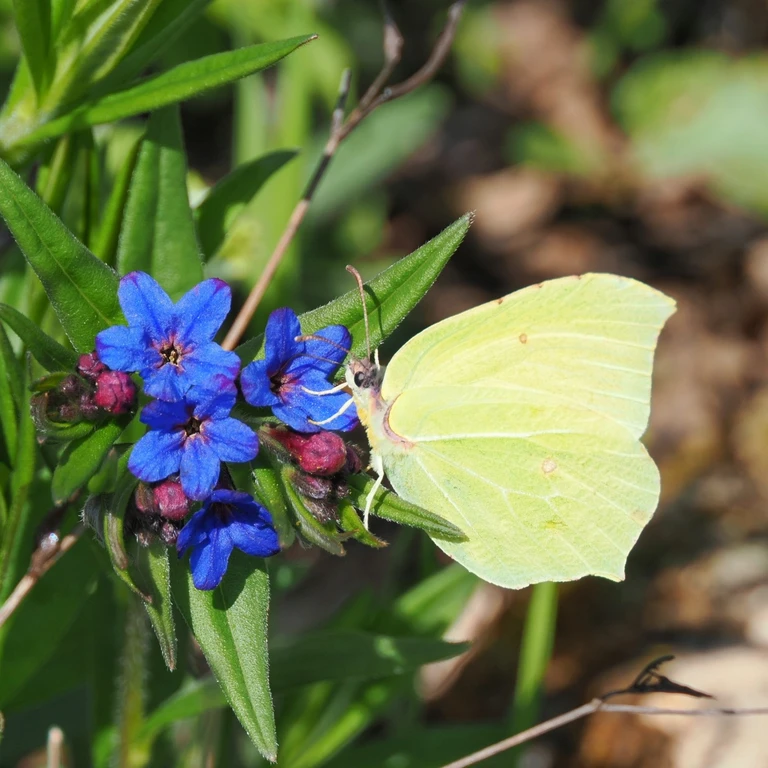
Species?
Gonepteryx rhamni
